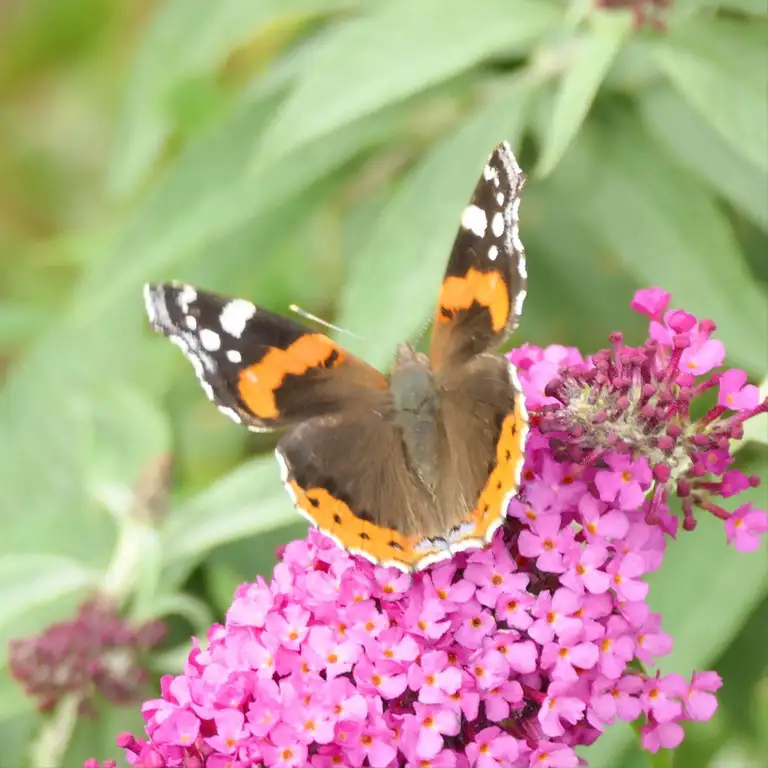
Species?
Vanessa atalanta
